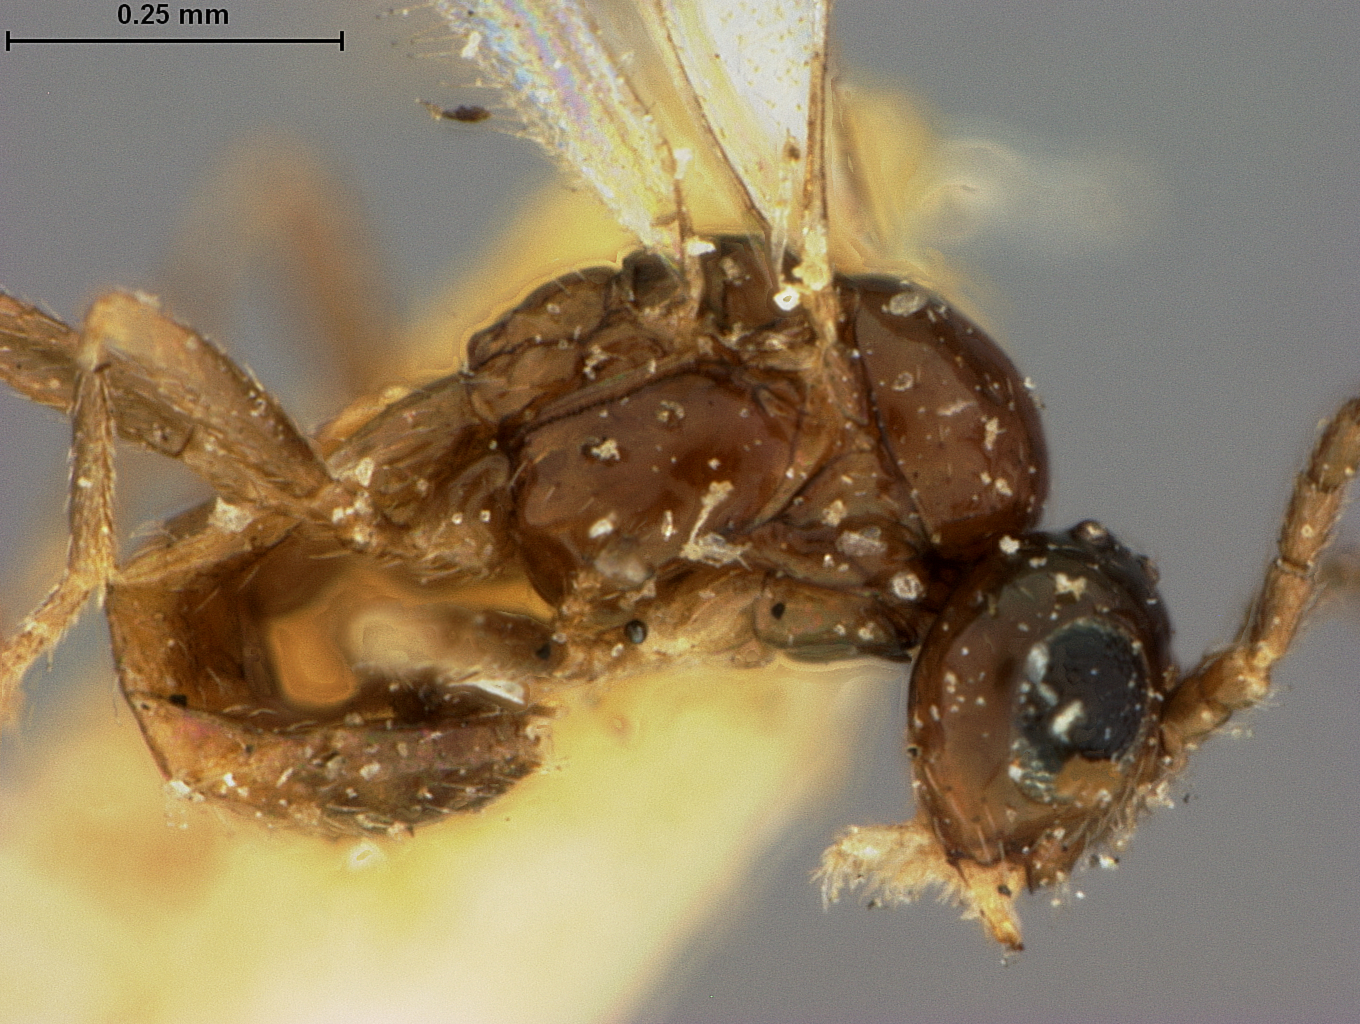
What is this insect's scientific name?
Lysiphlebus abutilaphidis
